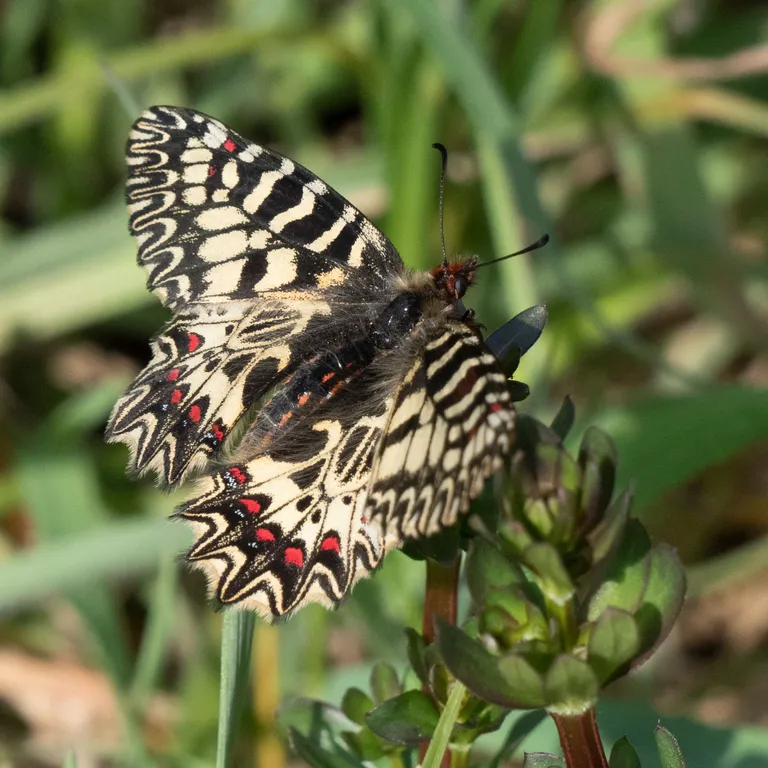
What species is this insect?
Zerynthia polyxena
